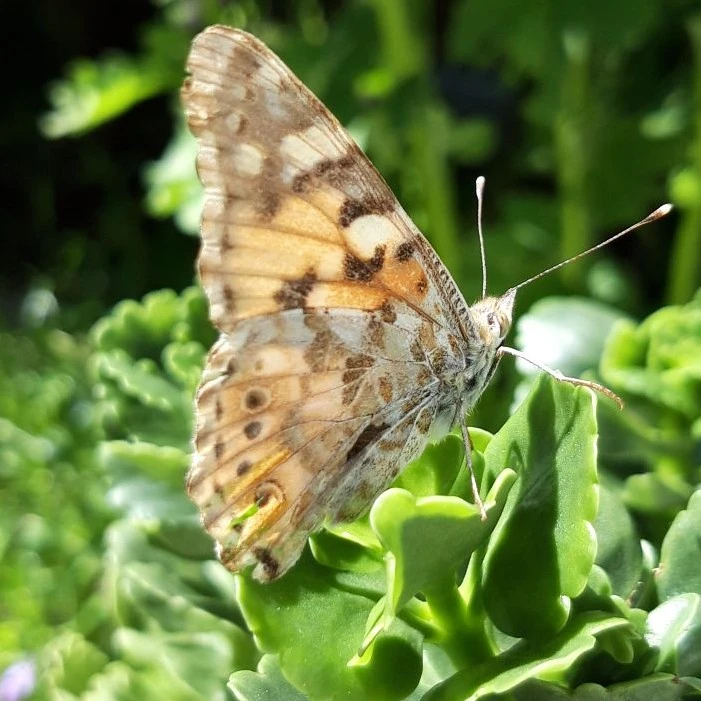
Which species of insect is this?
Vanessa cardui
